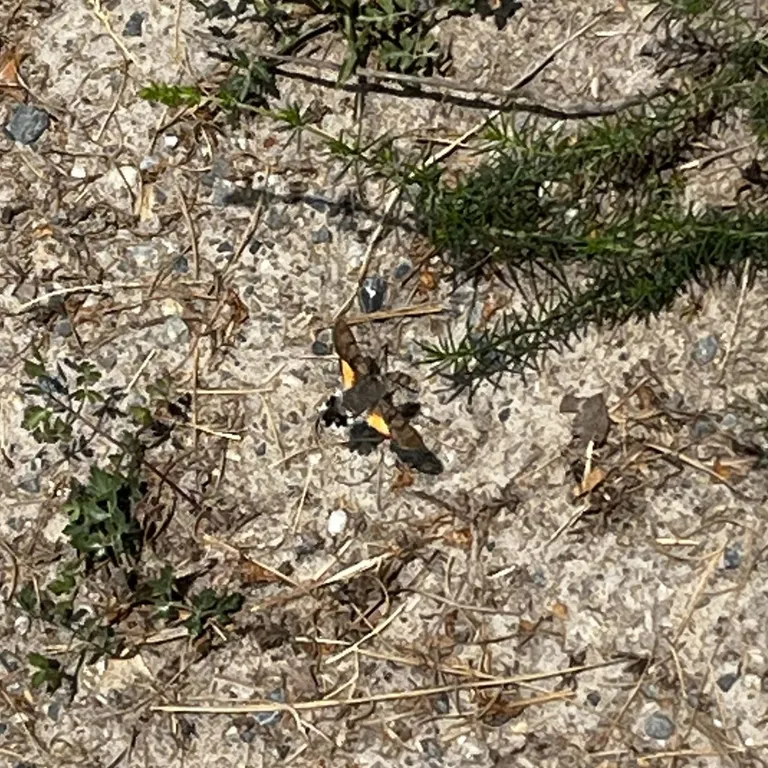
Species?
Macroglossum stellatarum
